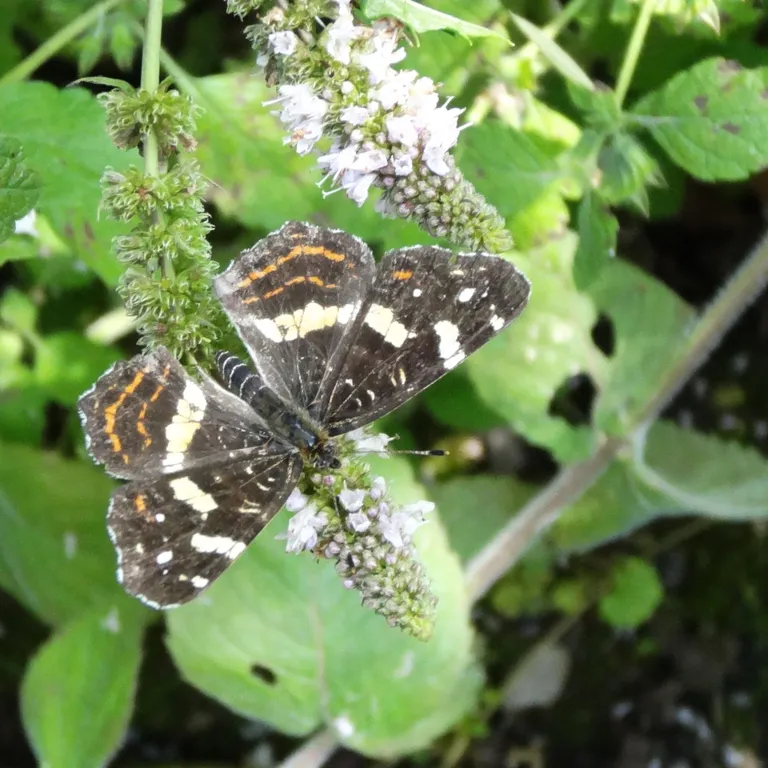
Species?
Araschnia levana
